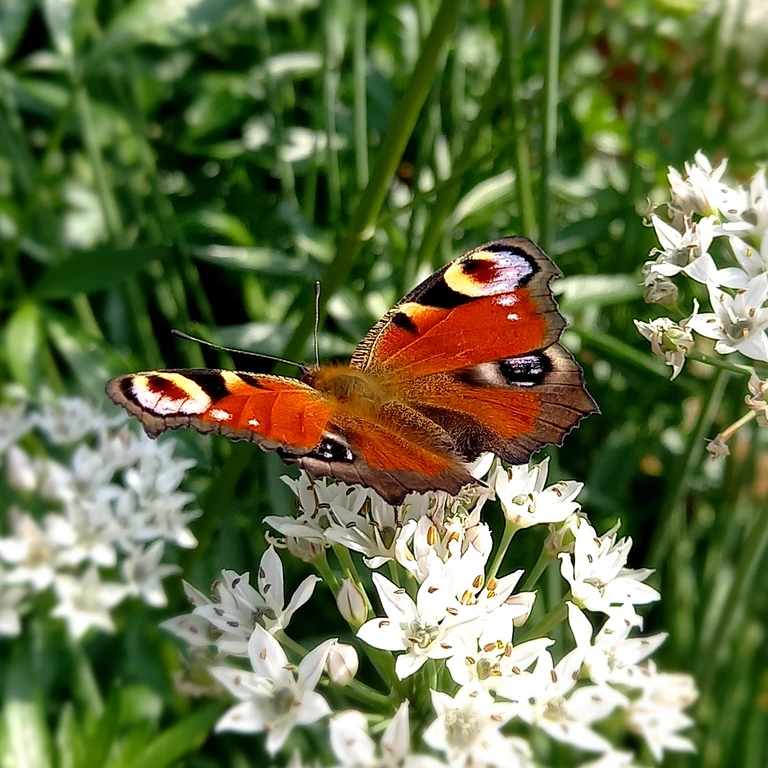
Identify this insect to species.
Aglais io
